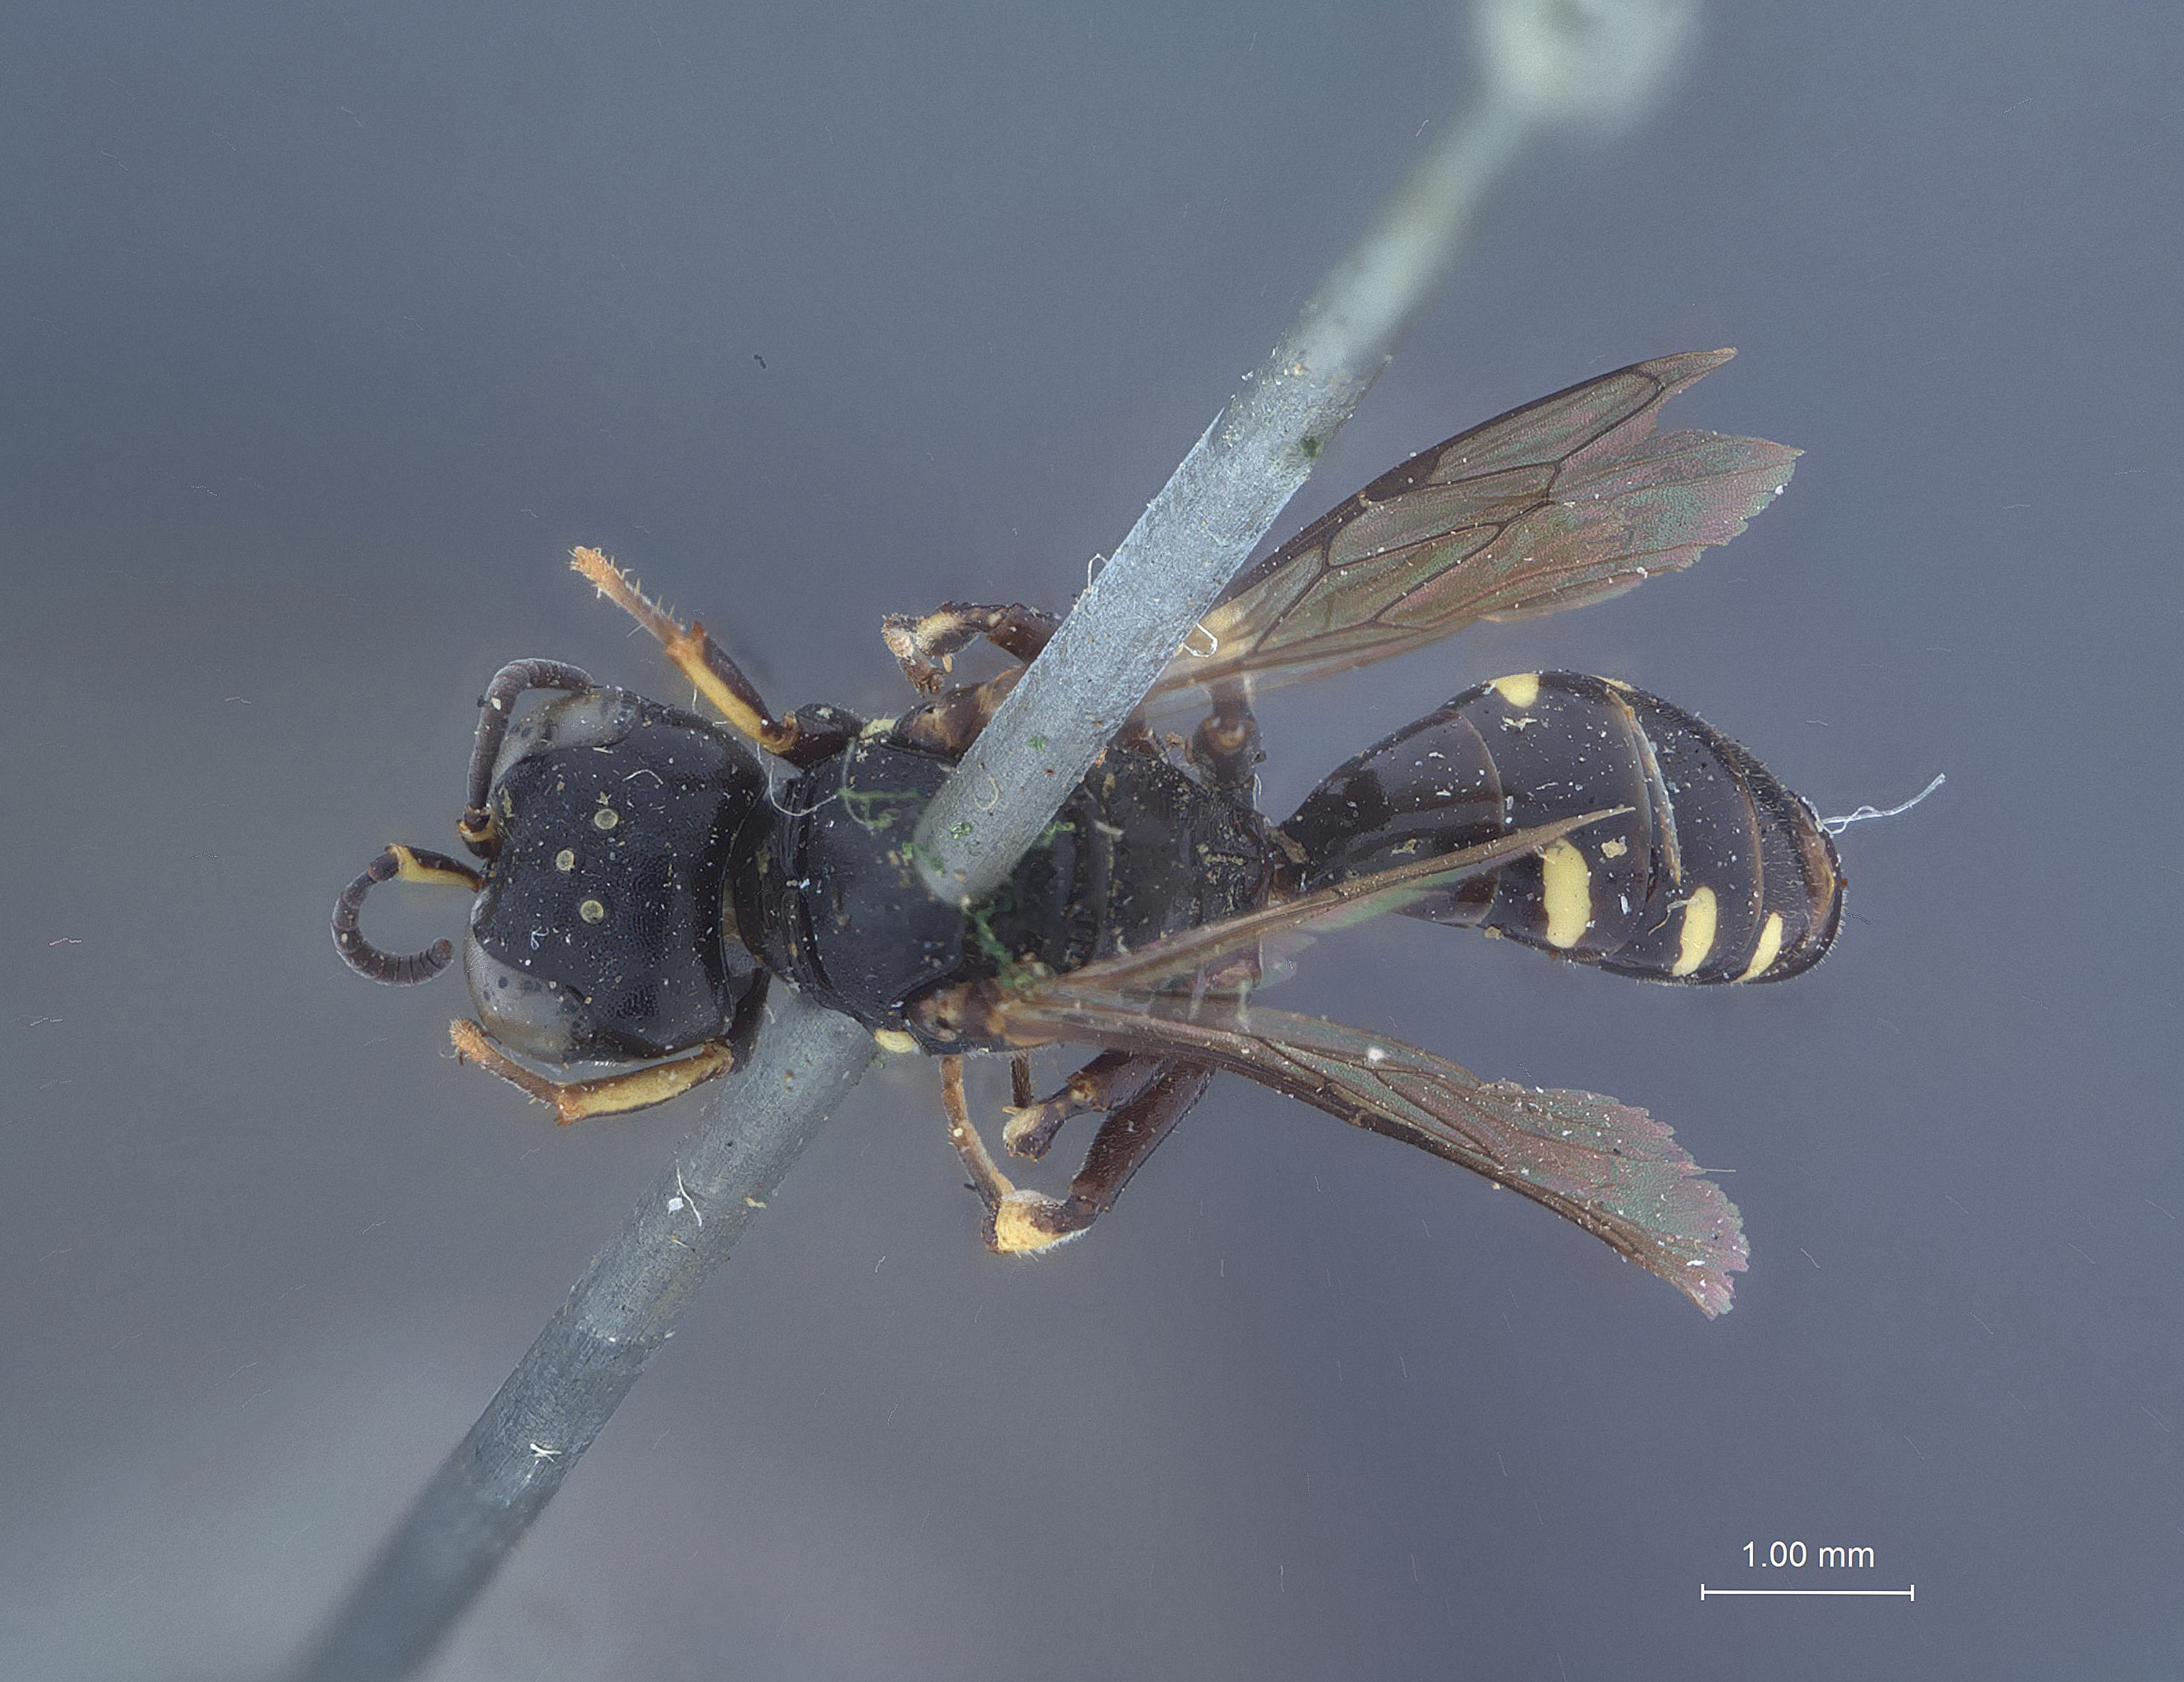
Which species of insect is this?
Crabro operus
